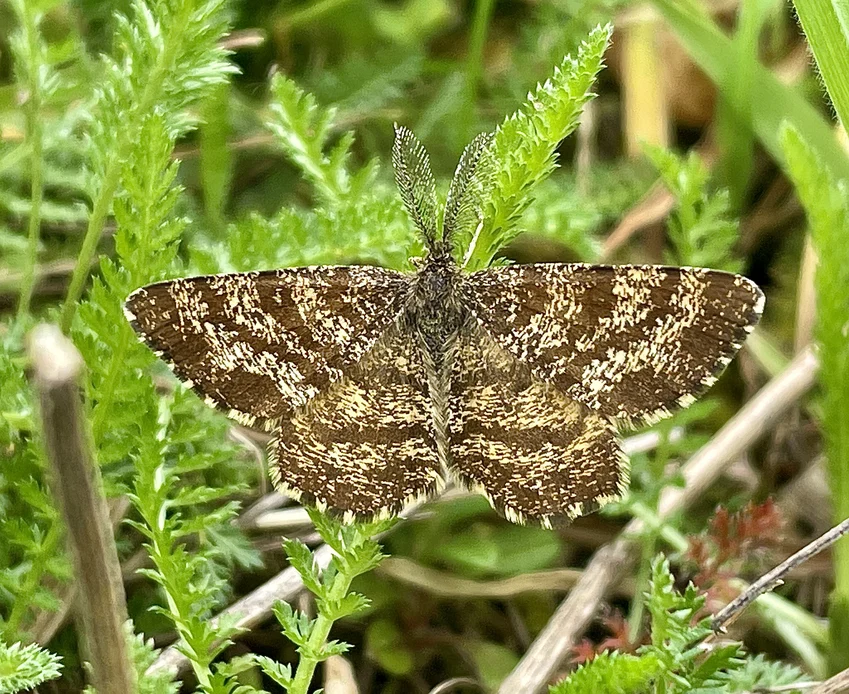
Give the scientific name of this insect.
Ematurga atomaria
